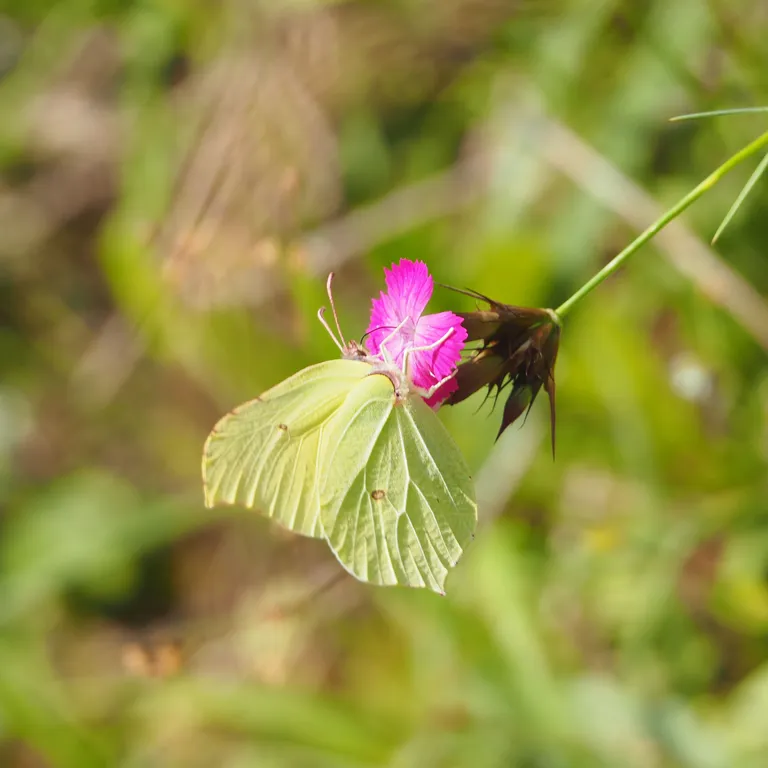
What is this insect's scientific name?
Gonepteryx rhamni
